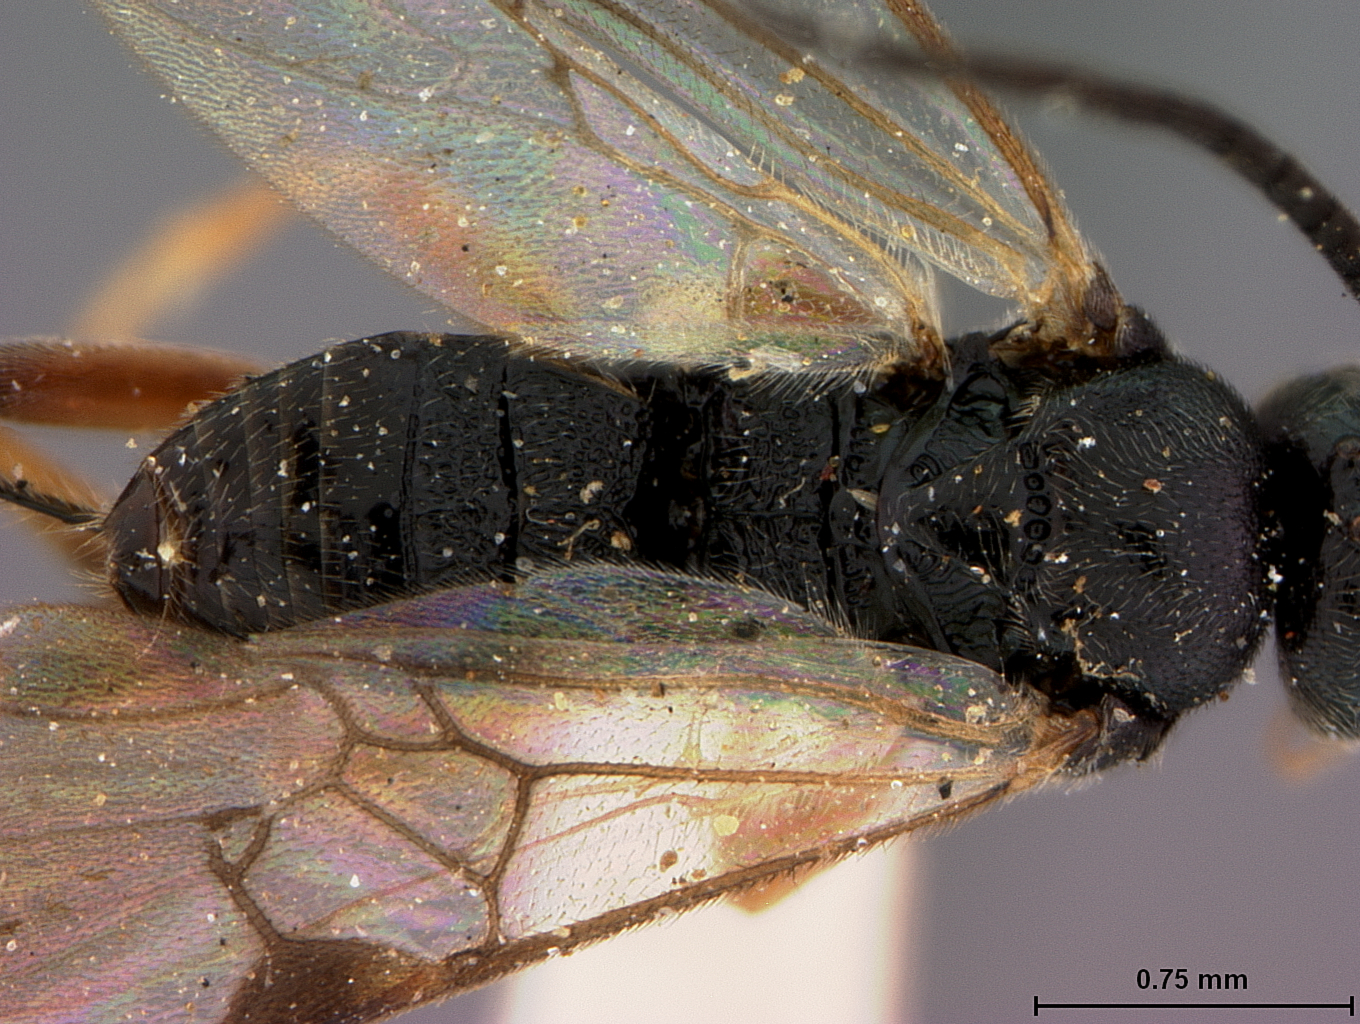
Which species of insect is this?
Microgaster canadensis
